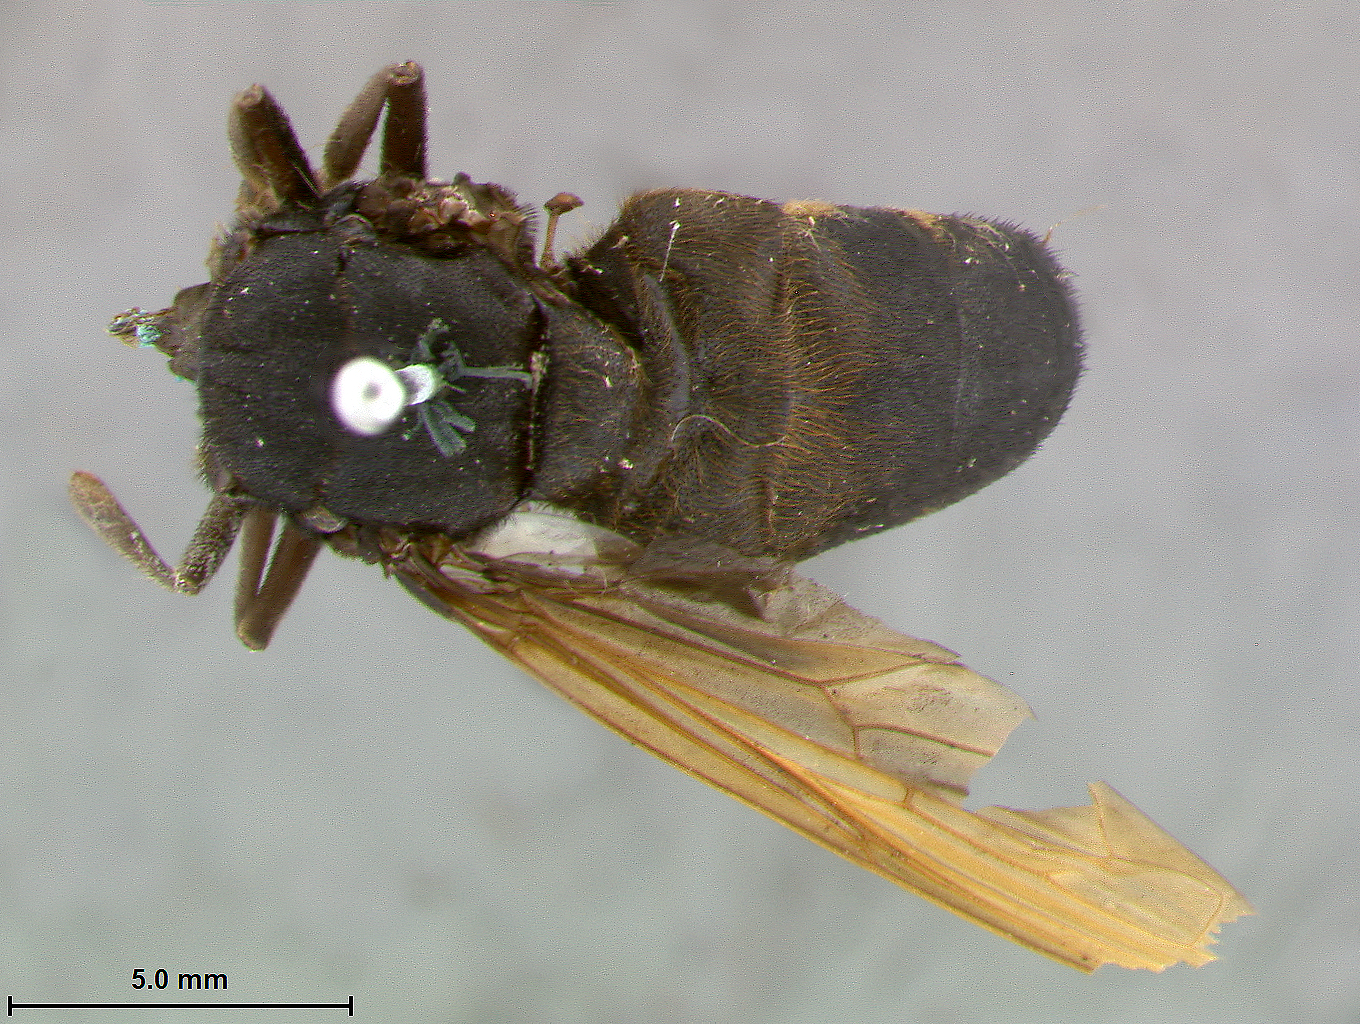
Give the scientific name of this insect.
Microdon flavipennis
